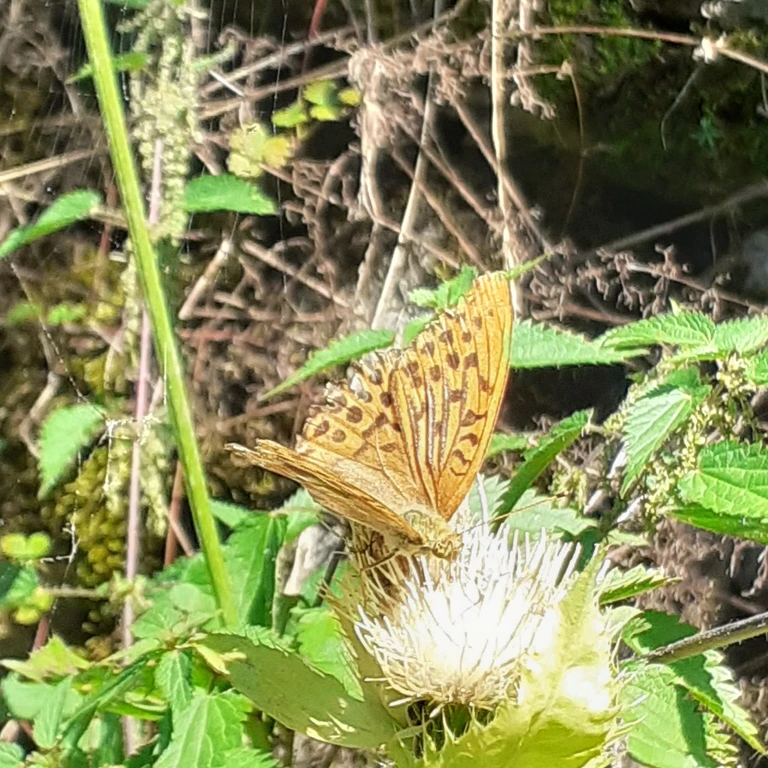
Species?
Argynnis paphia
